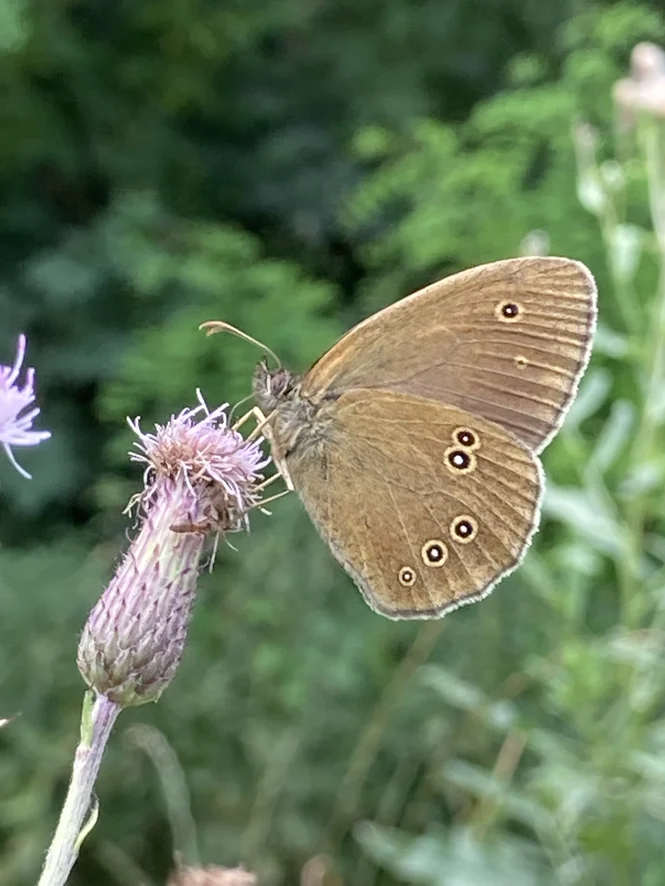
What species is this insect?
Aphantopus hyperantus
